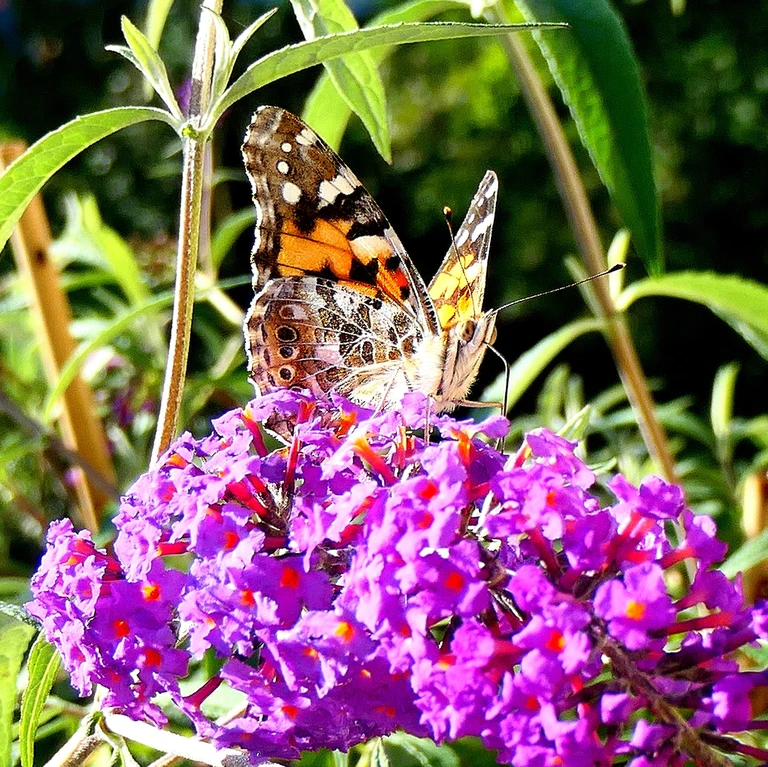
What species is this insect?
Vanessa cardui
